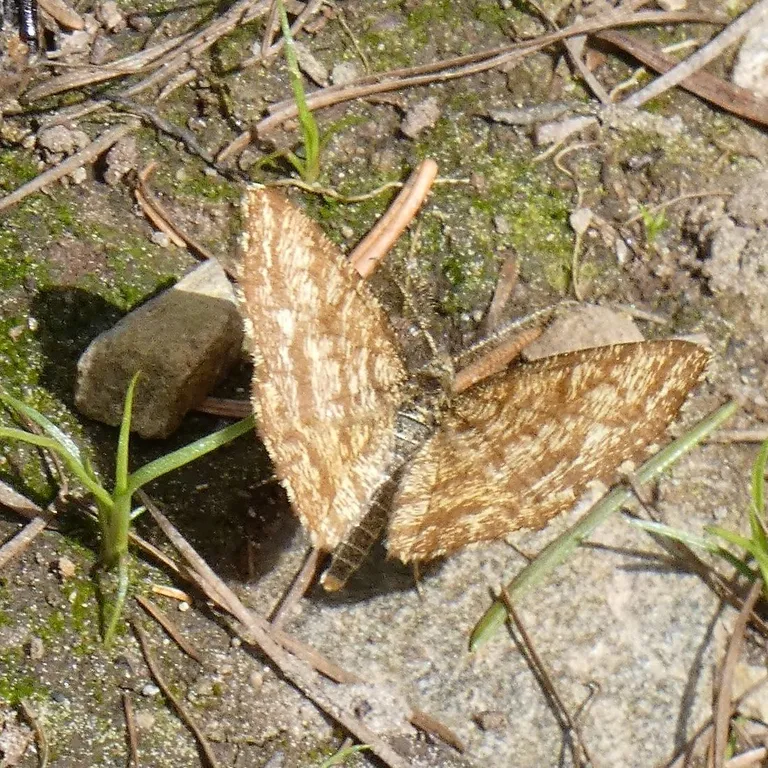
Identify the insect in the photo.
Ematurga atomaria
